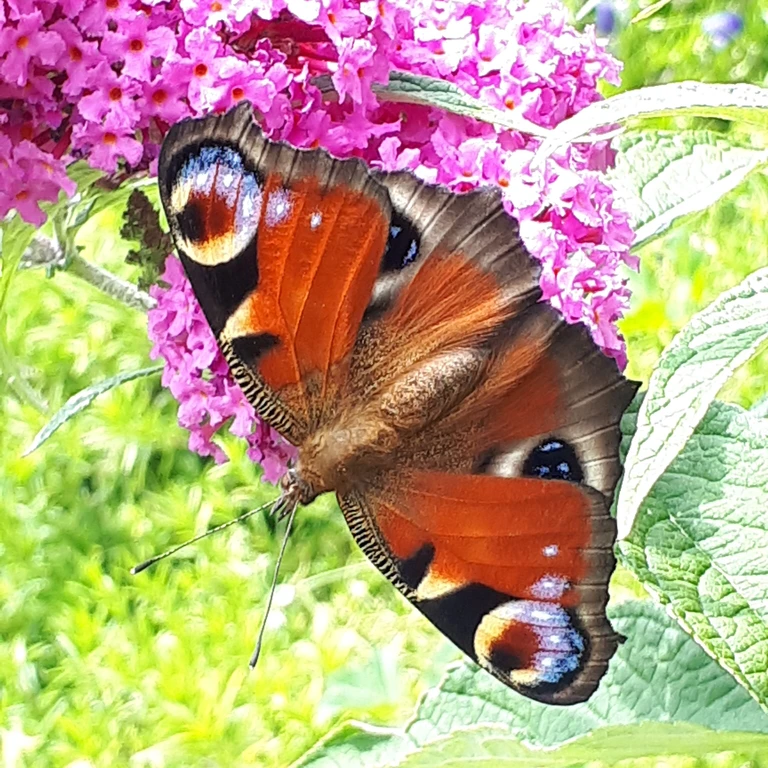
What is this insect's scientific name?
Aglais io
